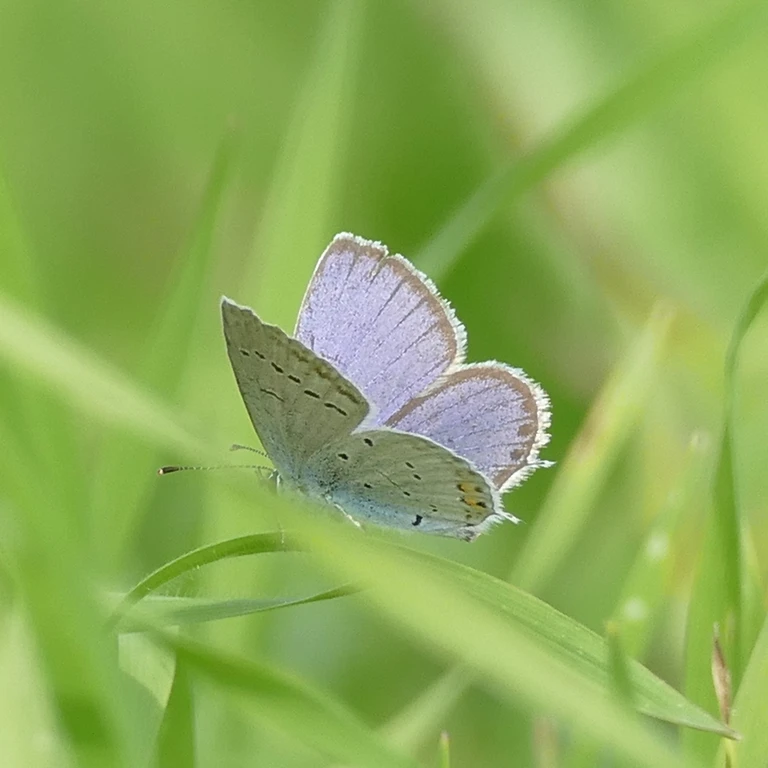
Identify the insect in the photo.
Cupido argiades (also Elkalyce argiades)
